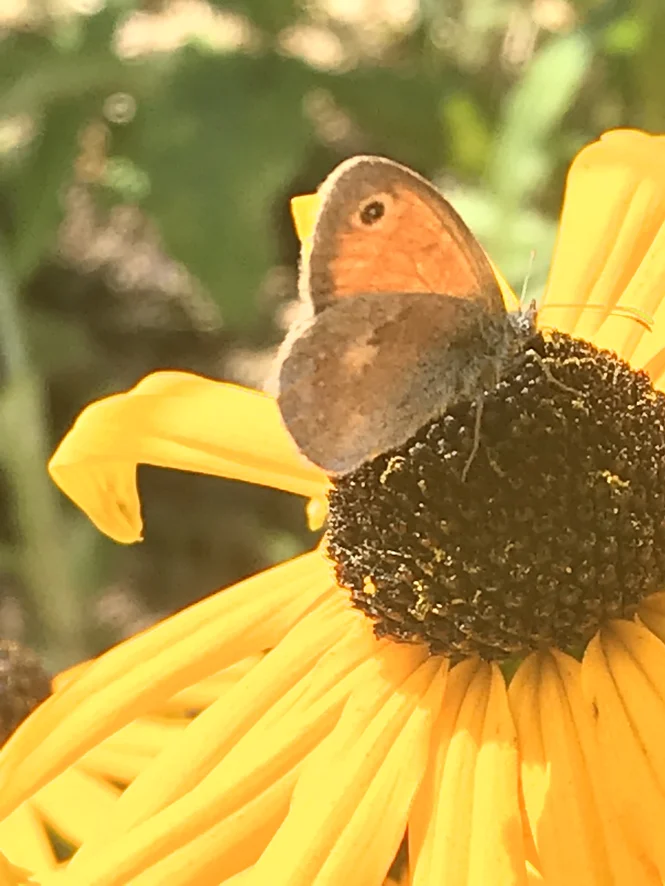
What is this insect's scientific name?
Coenonympha pamphilus
